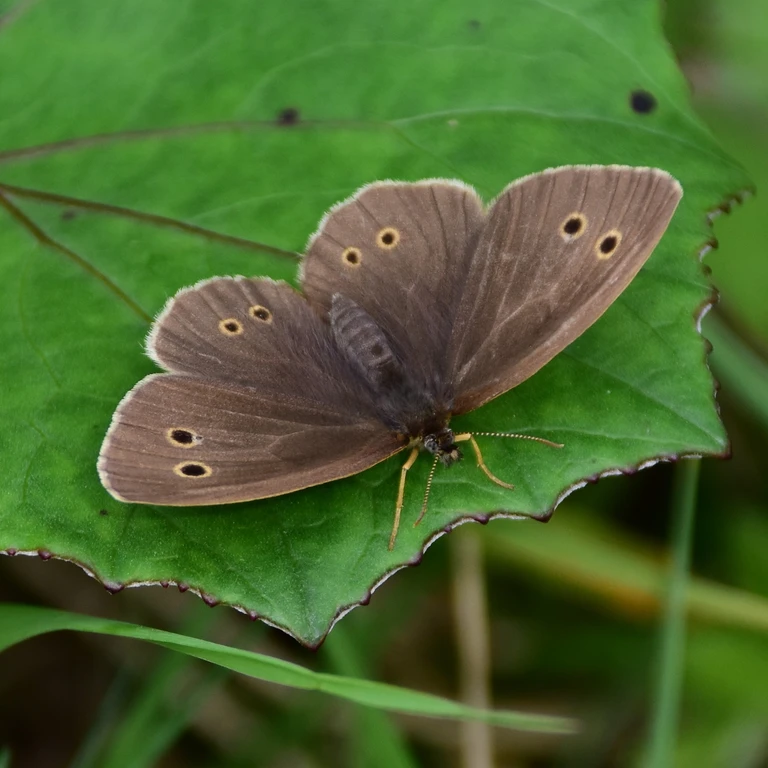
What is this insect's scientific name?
Aphantopus hyperantus
